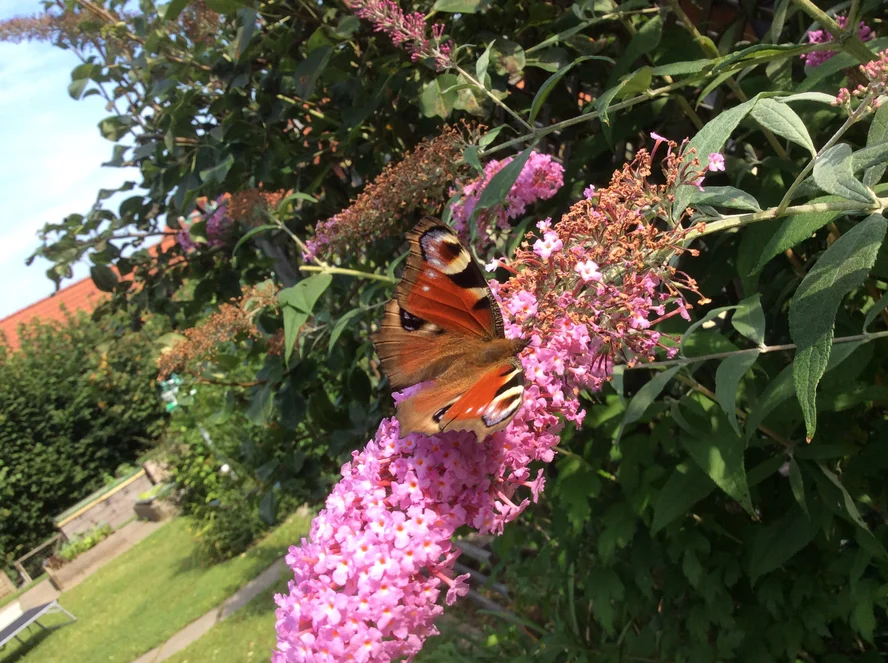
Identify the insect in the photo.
Aglais io
